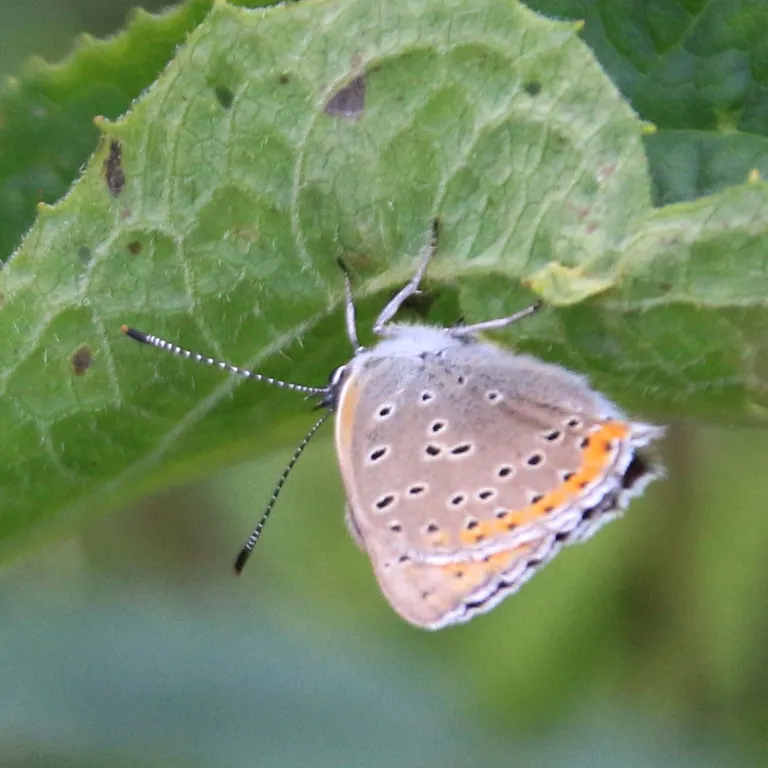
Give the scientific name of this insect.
Lycaena hippothoe (also Palaeochrysophanus hippothoe)
